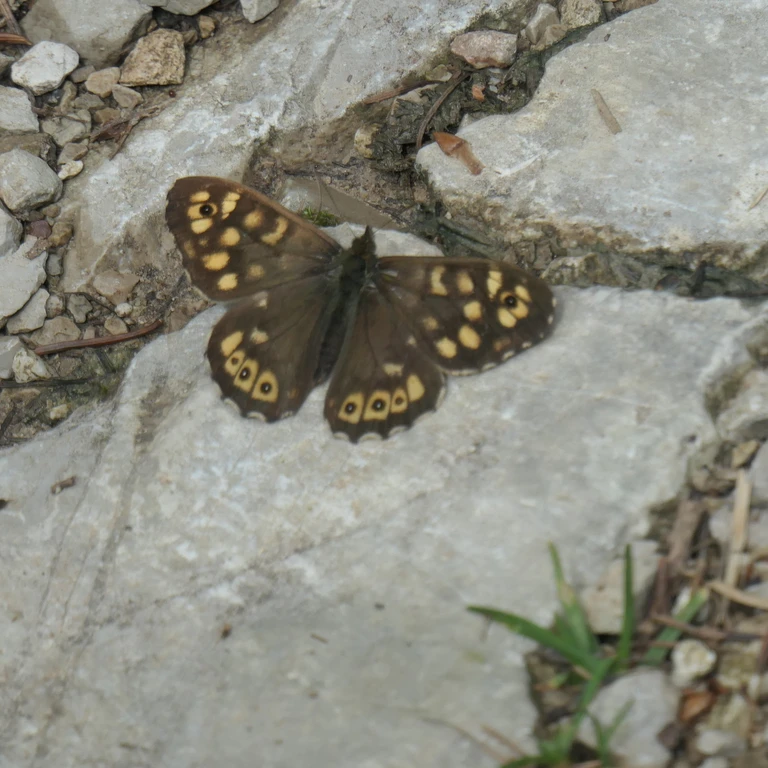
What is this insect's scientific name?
Pararge aegeria
